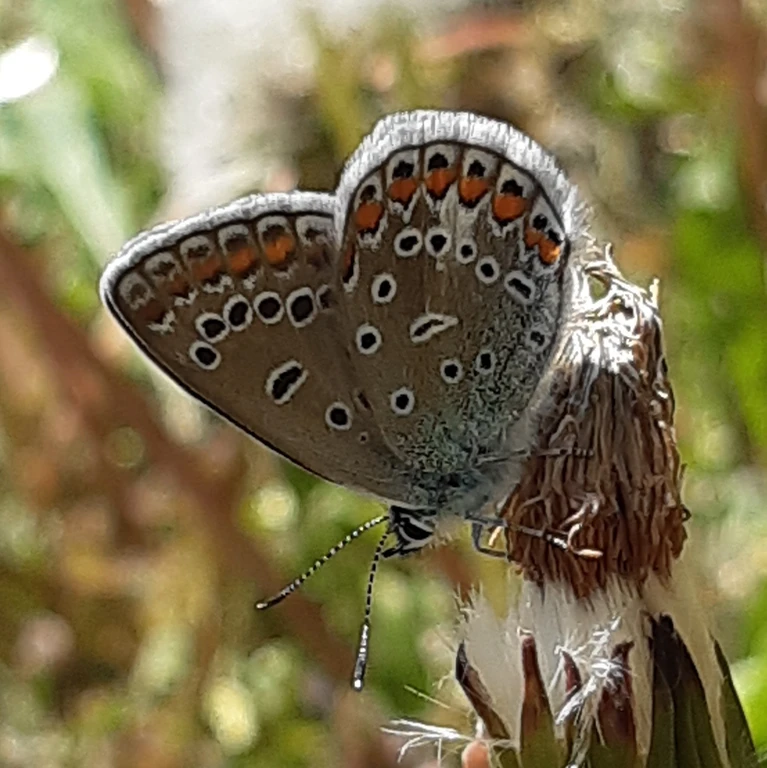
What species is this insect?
Polyommatus icarus
